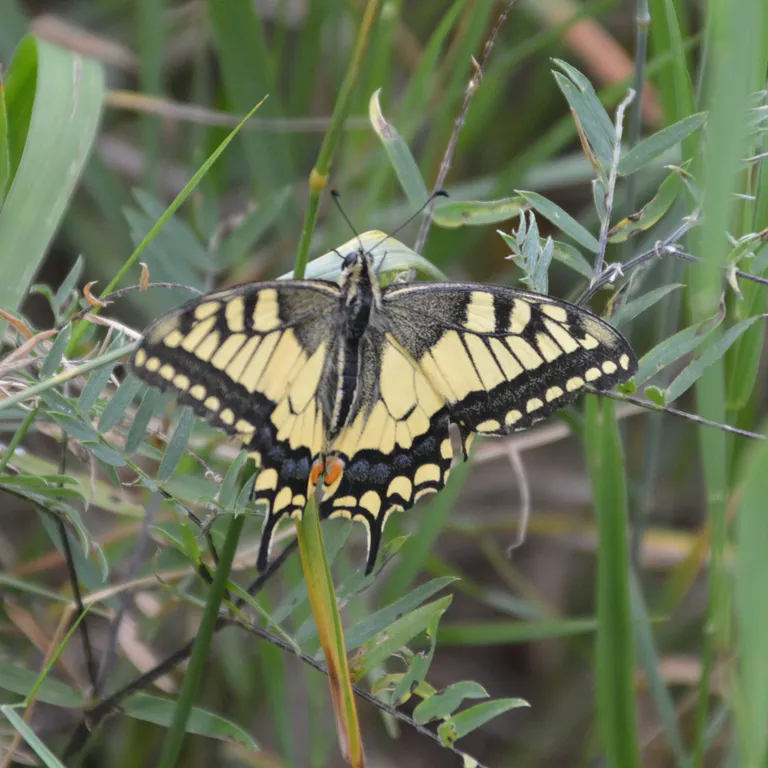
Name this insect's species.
Papilio machaon
